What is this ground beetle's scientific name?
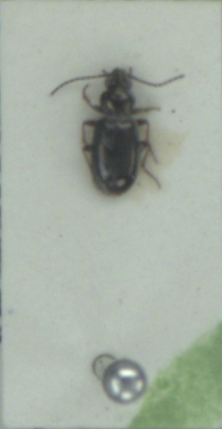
Bembidion lampros
